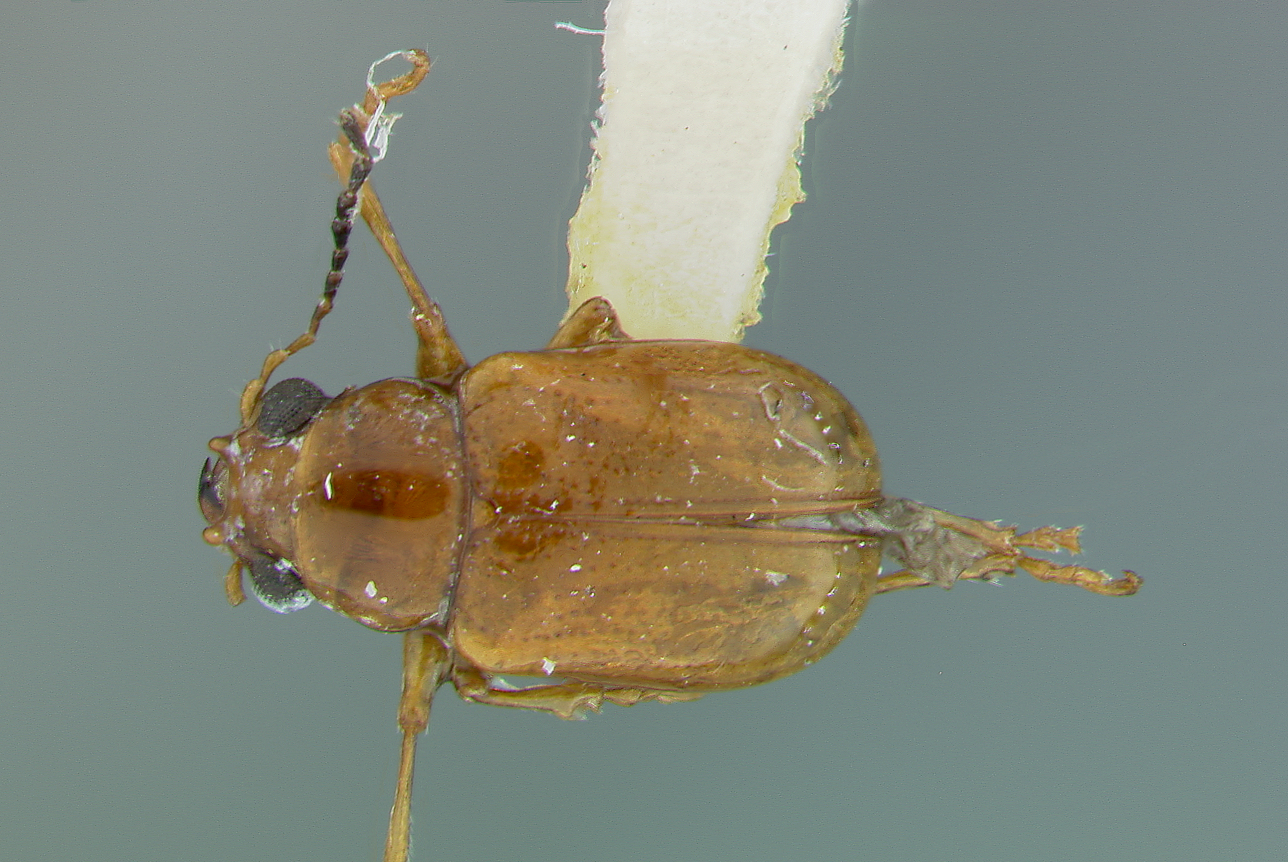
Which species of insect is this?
Metachroma cornutum
